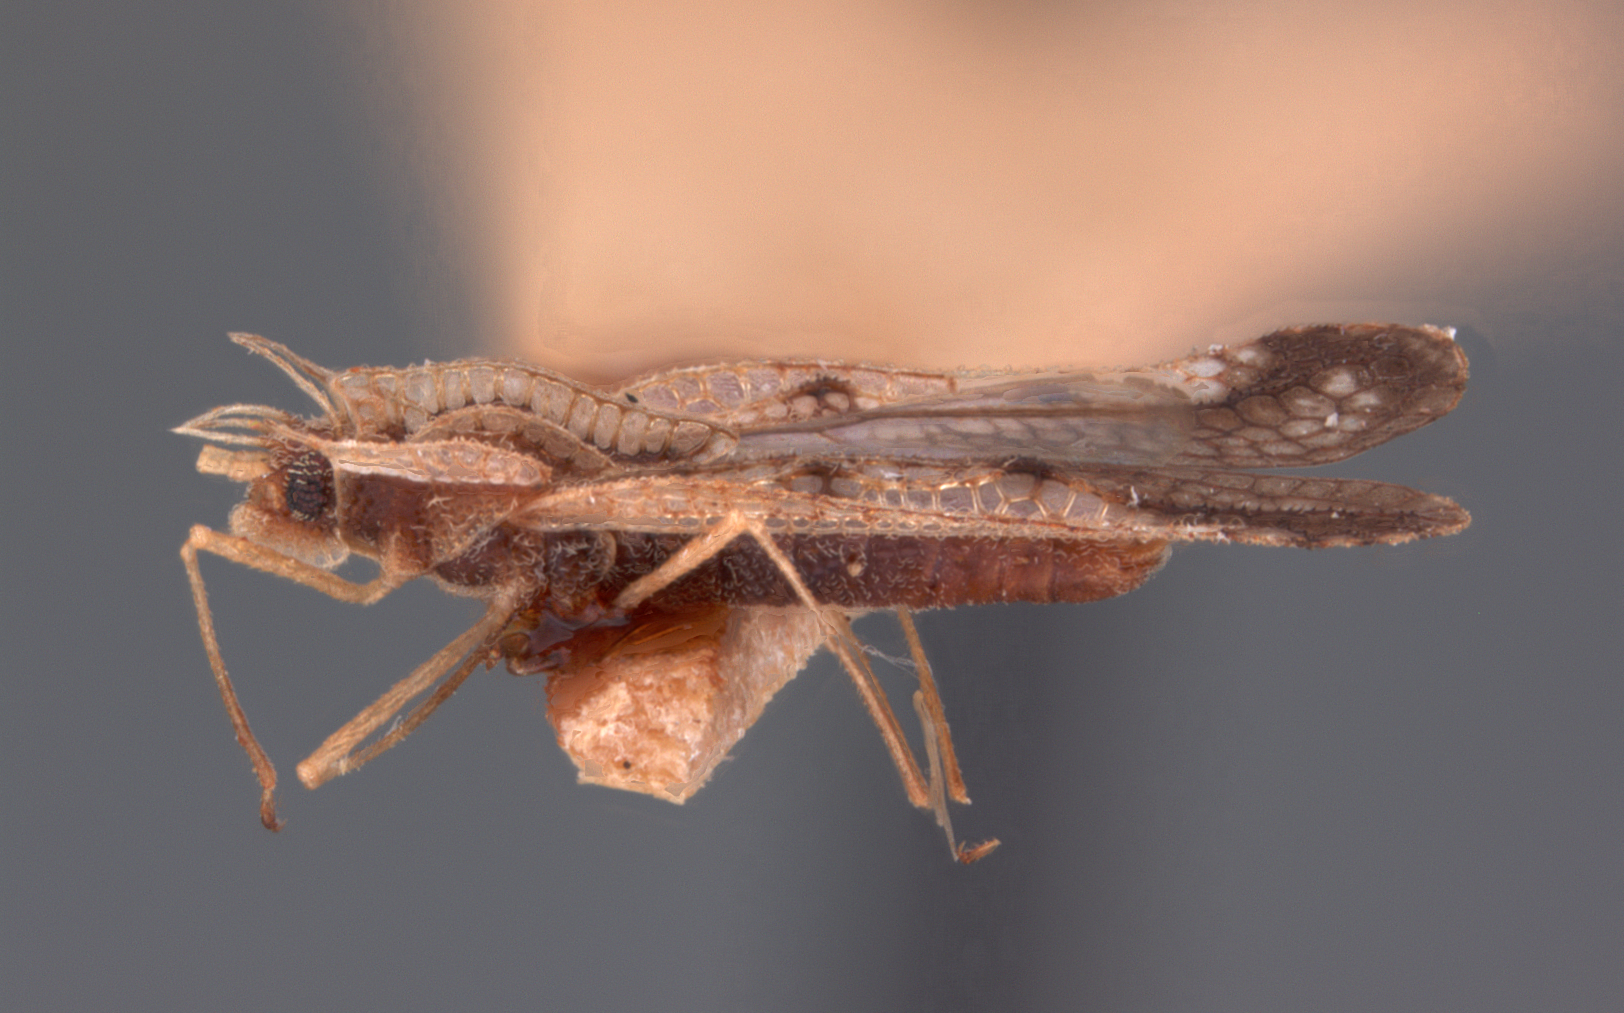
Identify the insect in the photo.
Hormisdas vicarius
